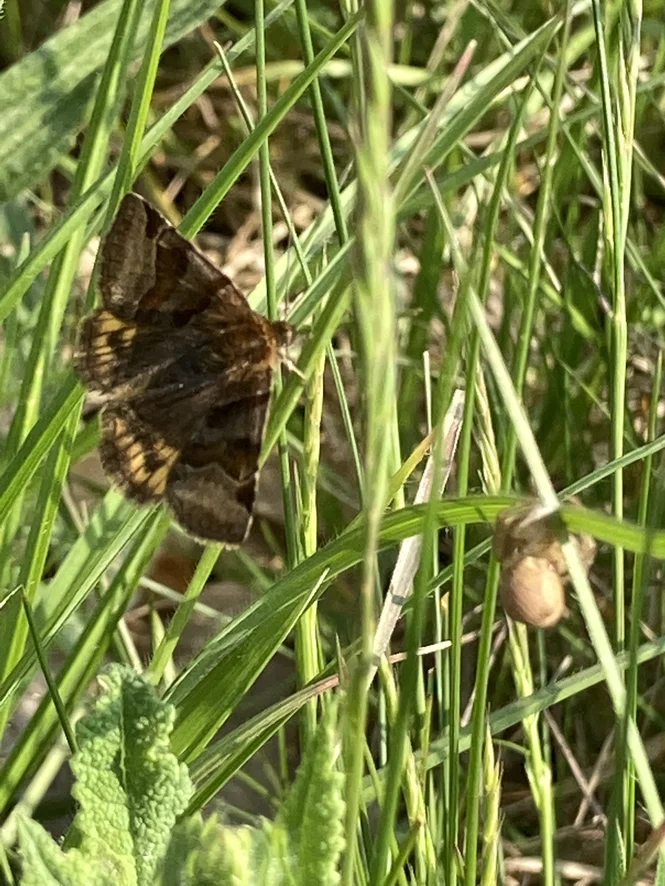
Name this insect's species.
Euclidia glyphica
